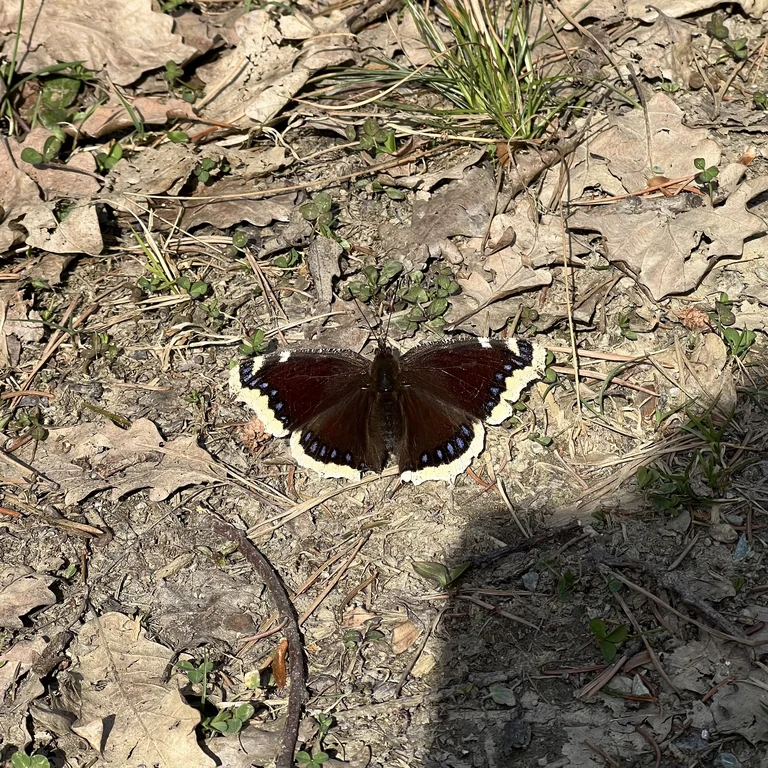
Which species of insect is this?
Nymphalis antiopa
